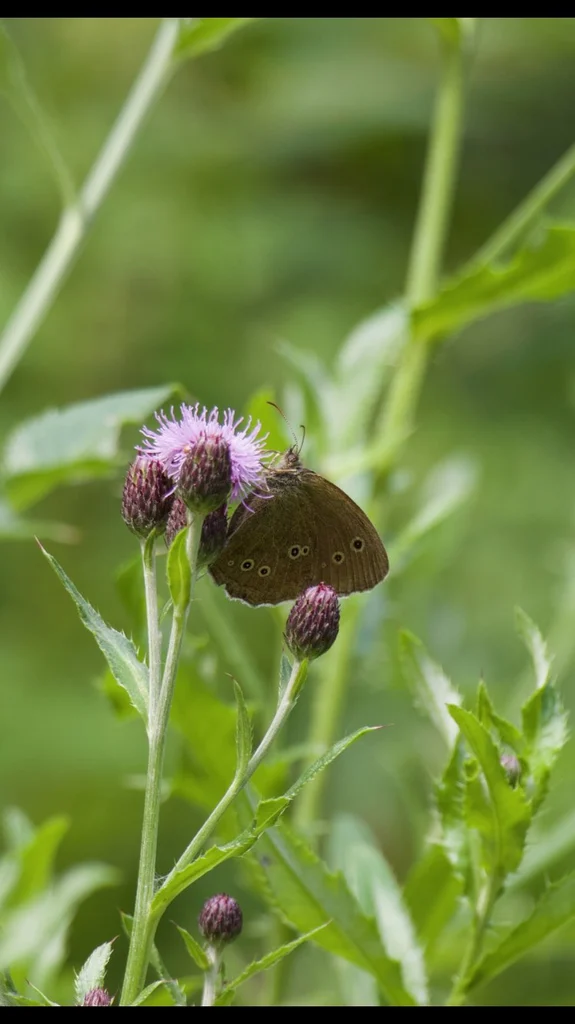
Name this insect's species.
Aphantopus hyperantus
